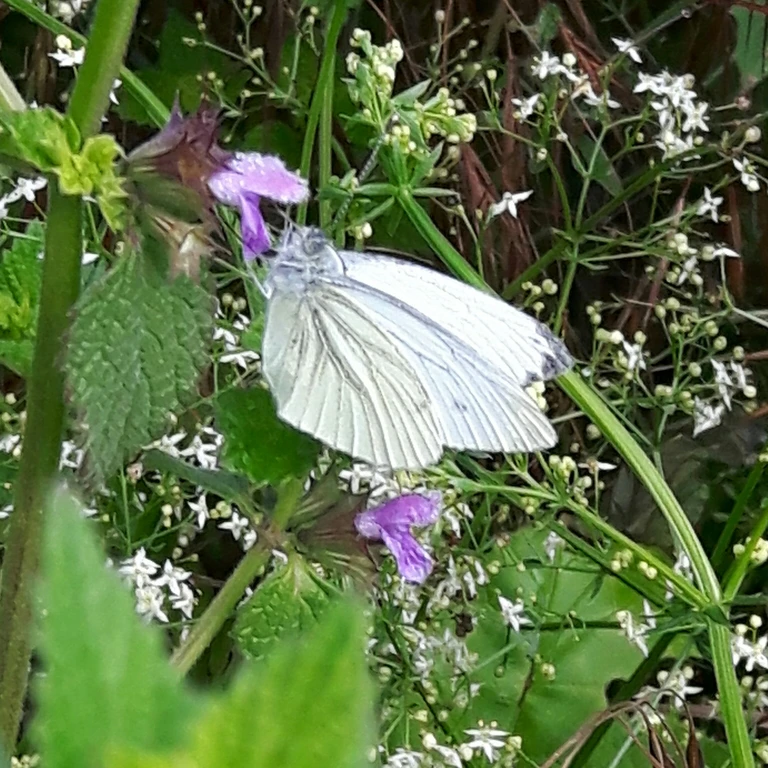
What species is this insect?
Pieris napi
